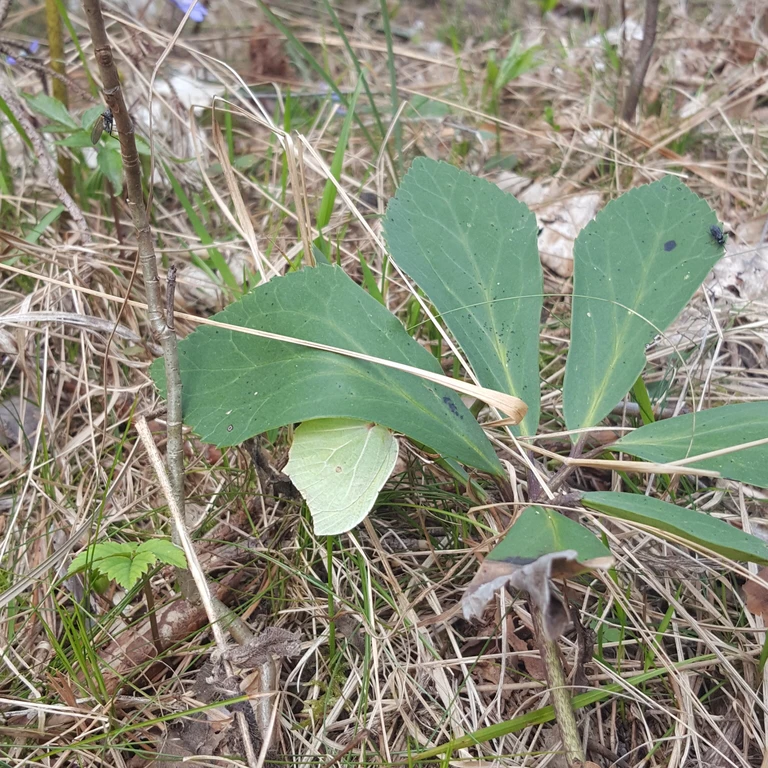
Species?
Gonepteryx rhamni
